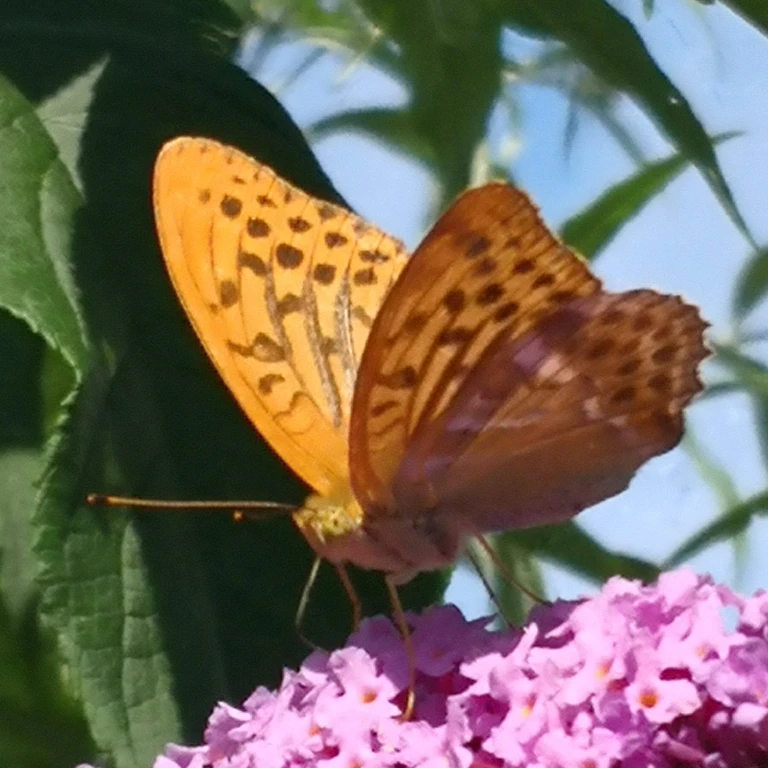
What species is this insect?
Argynnis paphia
